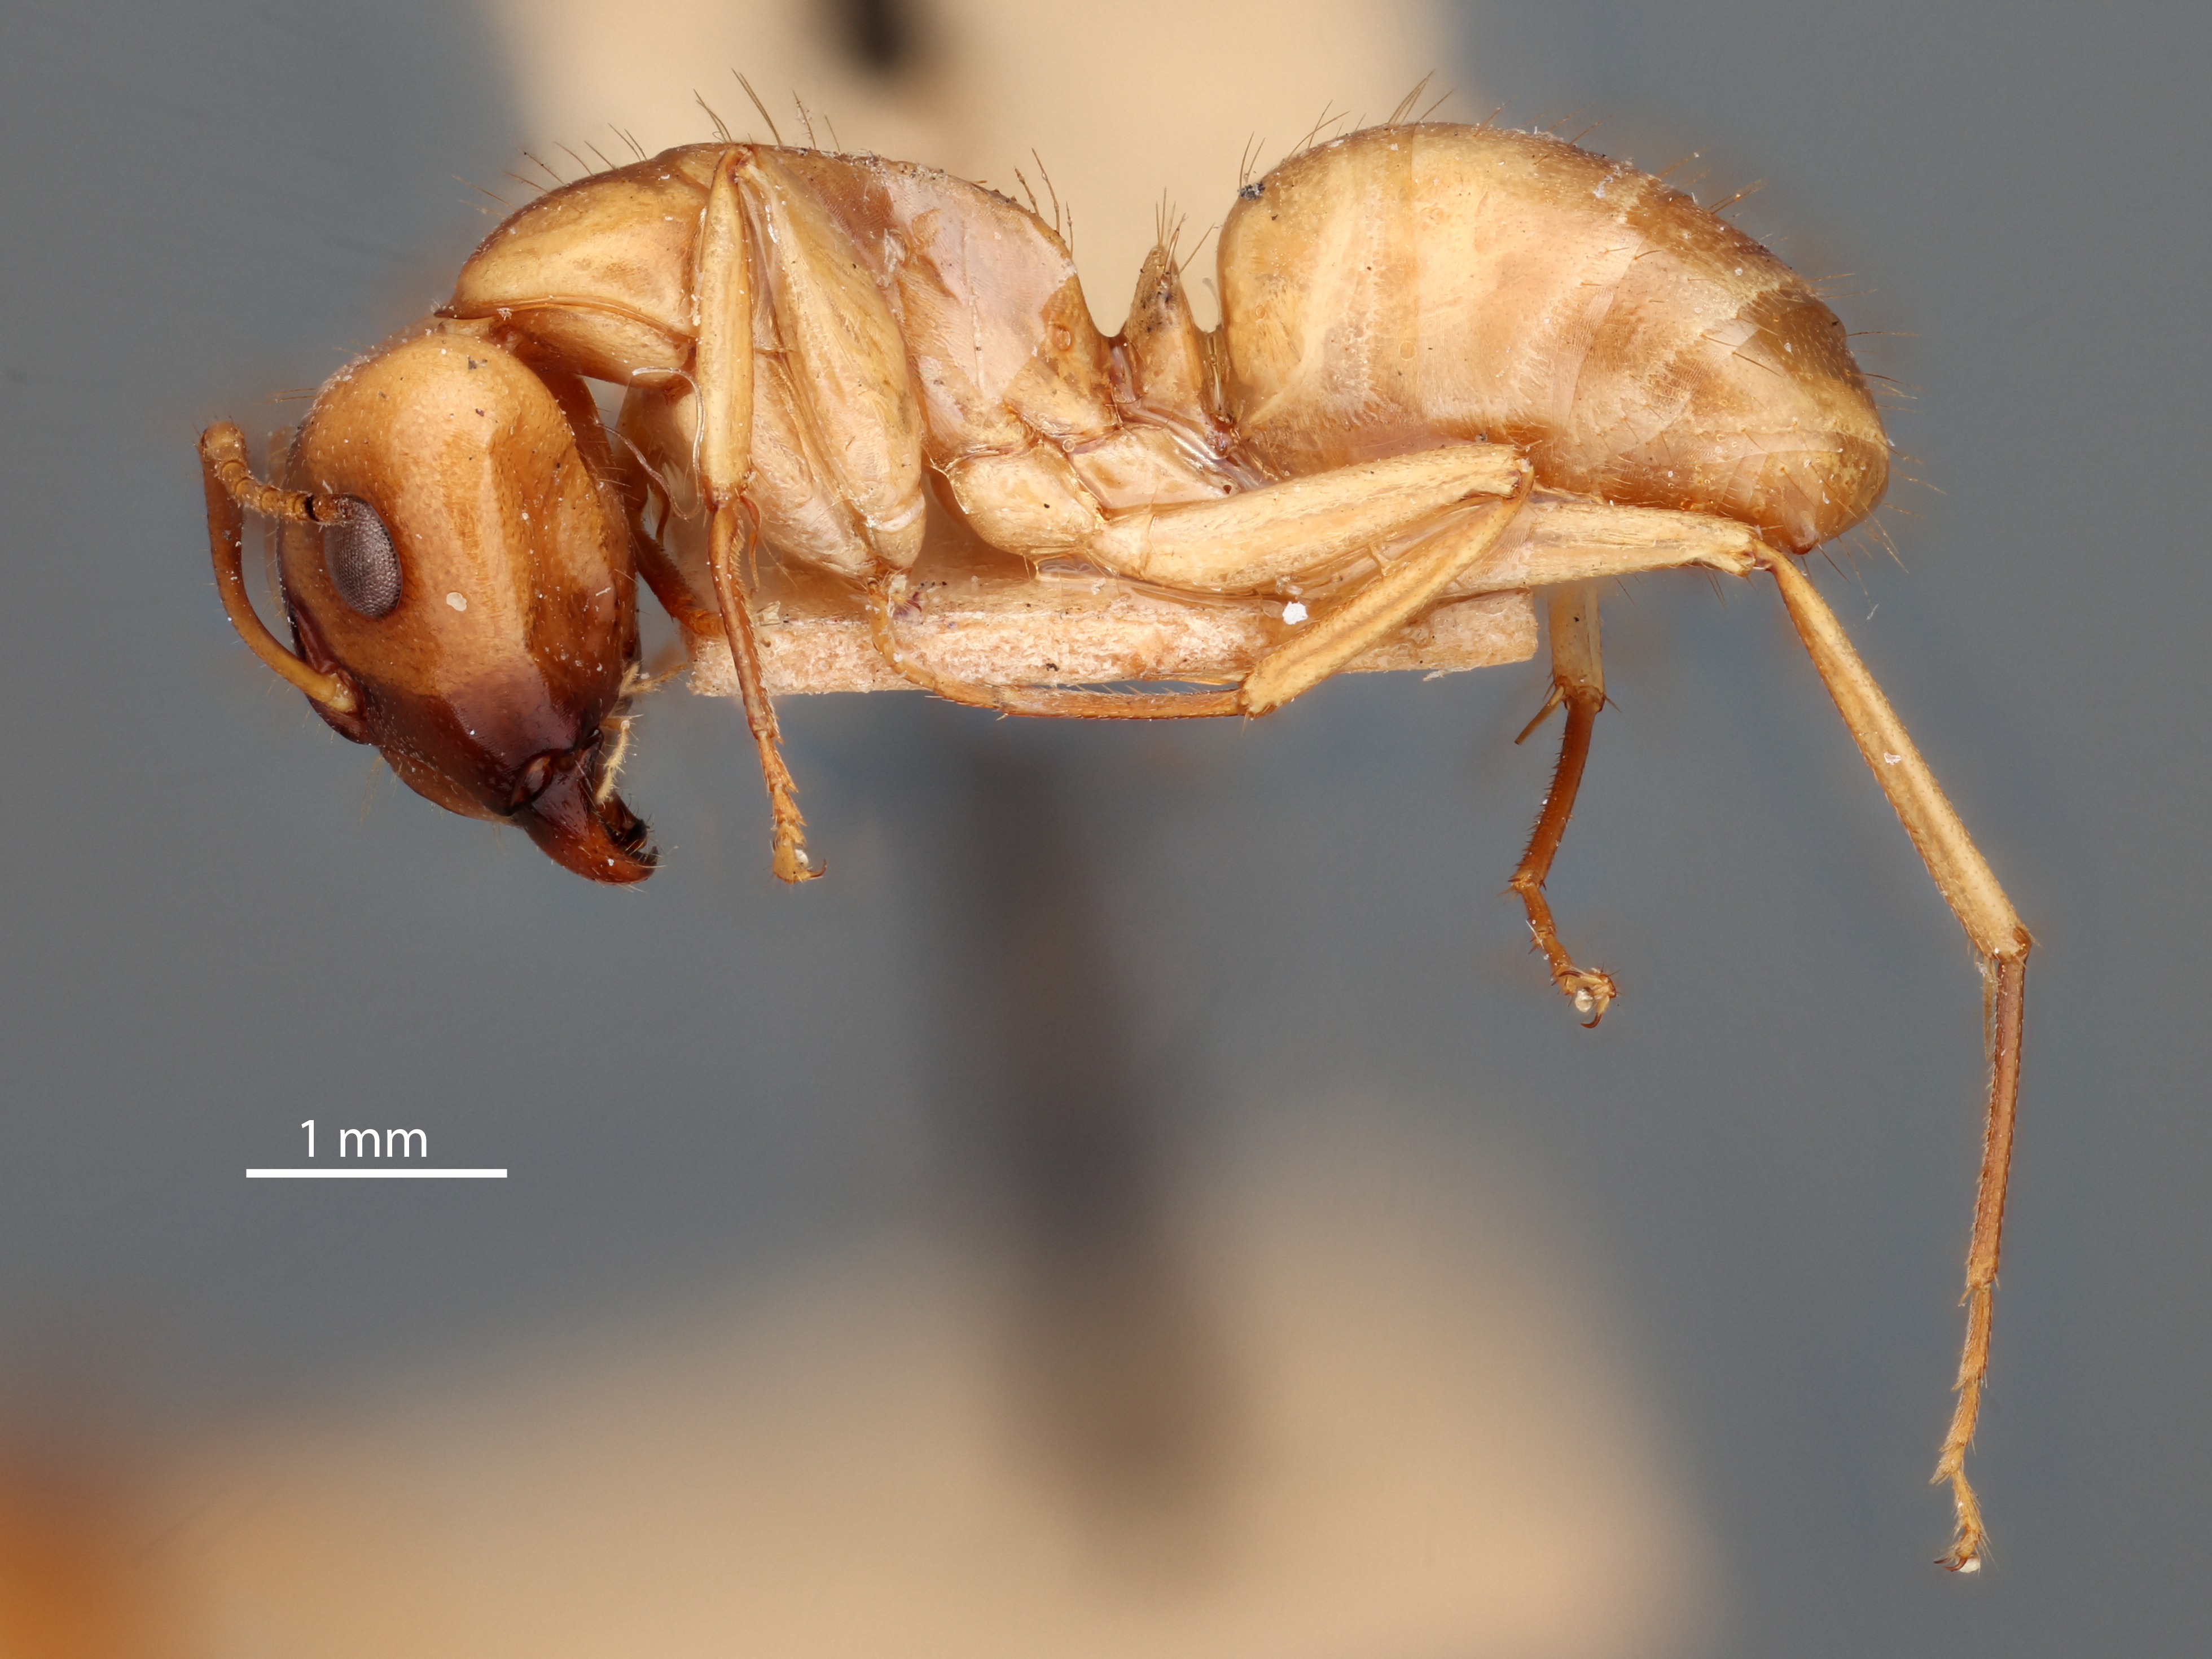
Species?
Camponotus ustus
